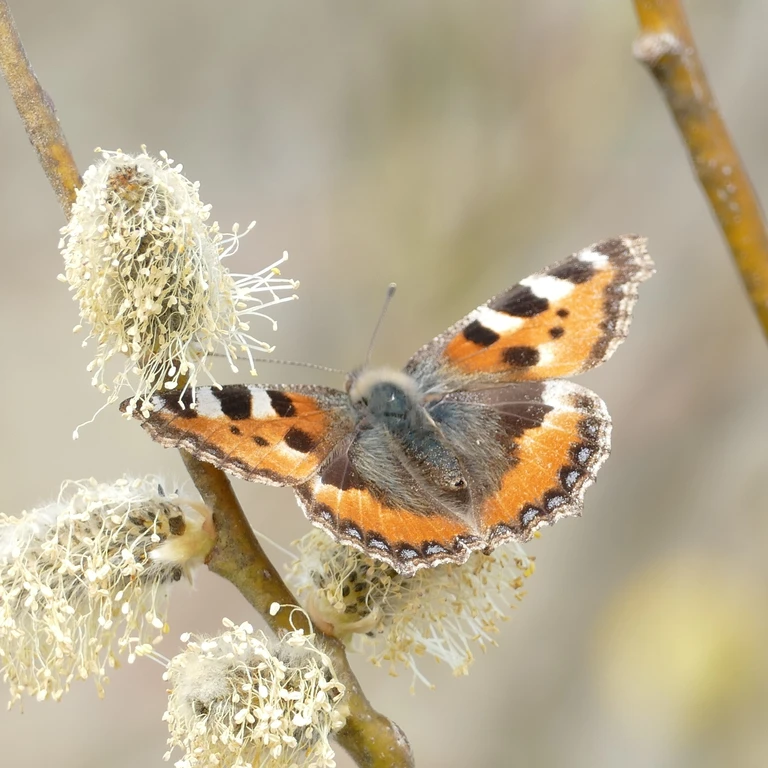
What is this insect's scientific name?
Aglais urticae
